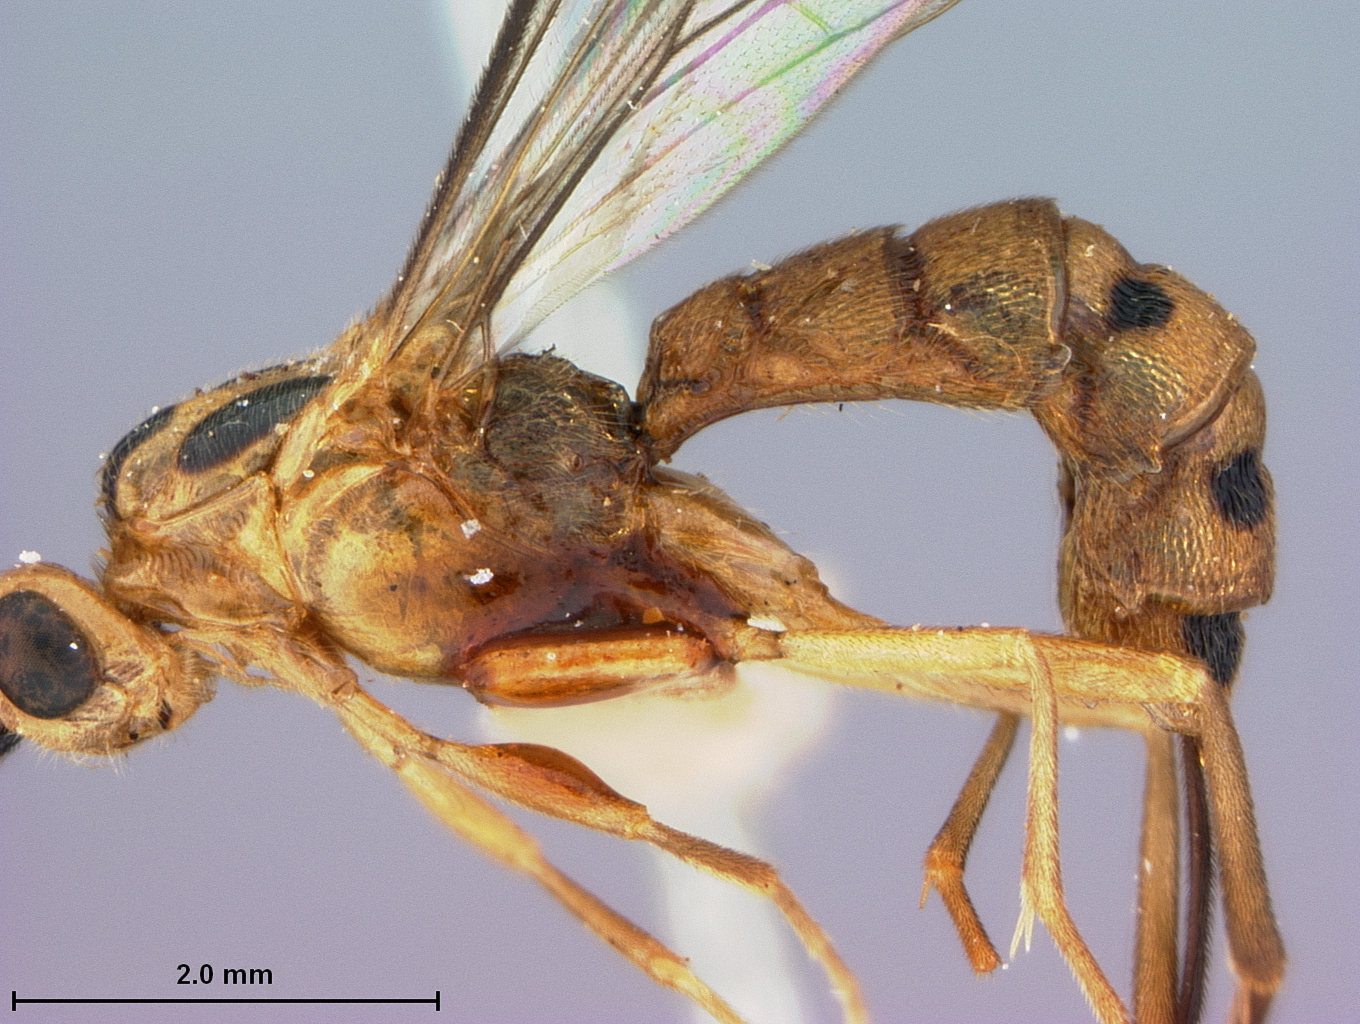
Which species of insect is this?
Trispinaria sulcata
